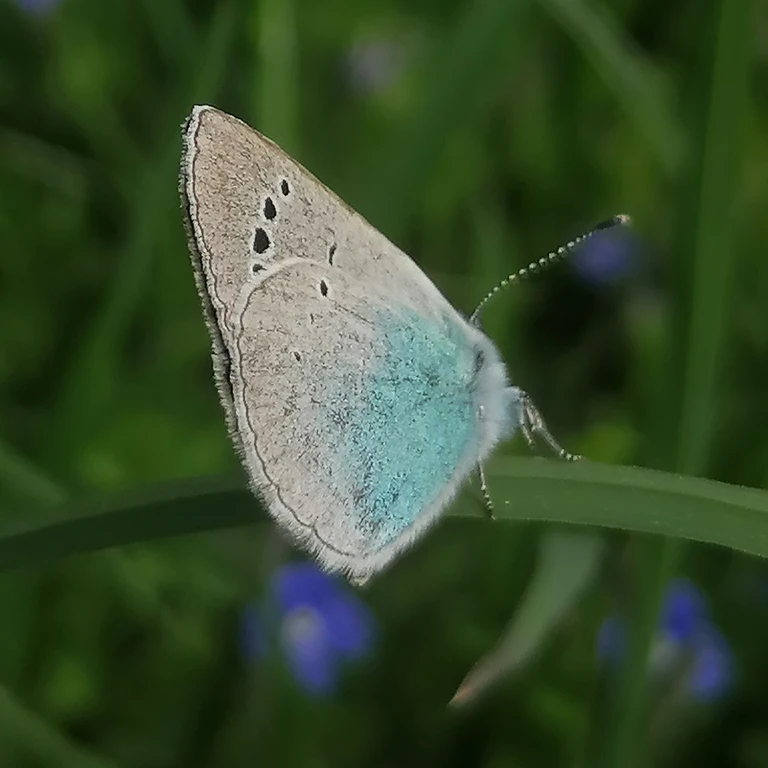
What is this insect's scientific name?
Glaucopsyche alexis
